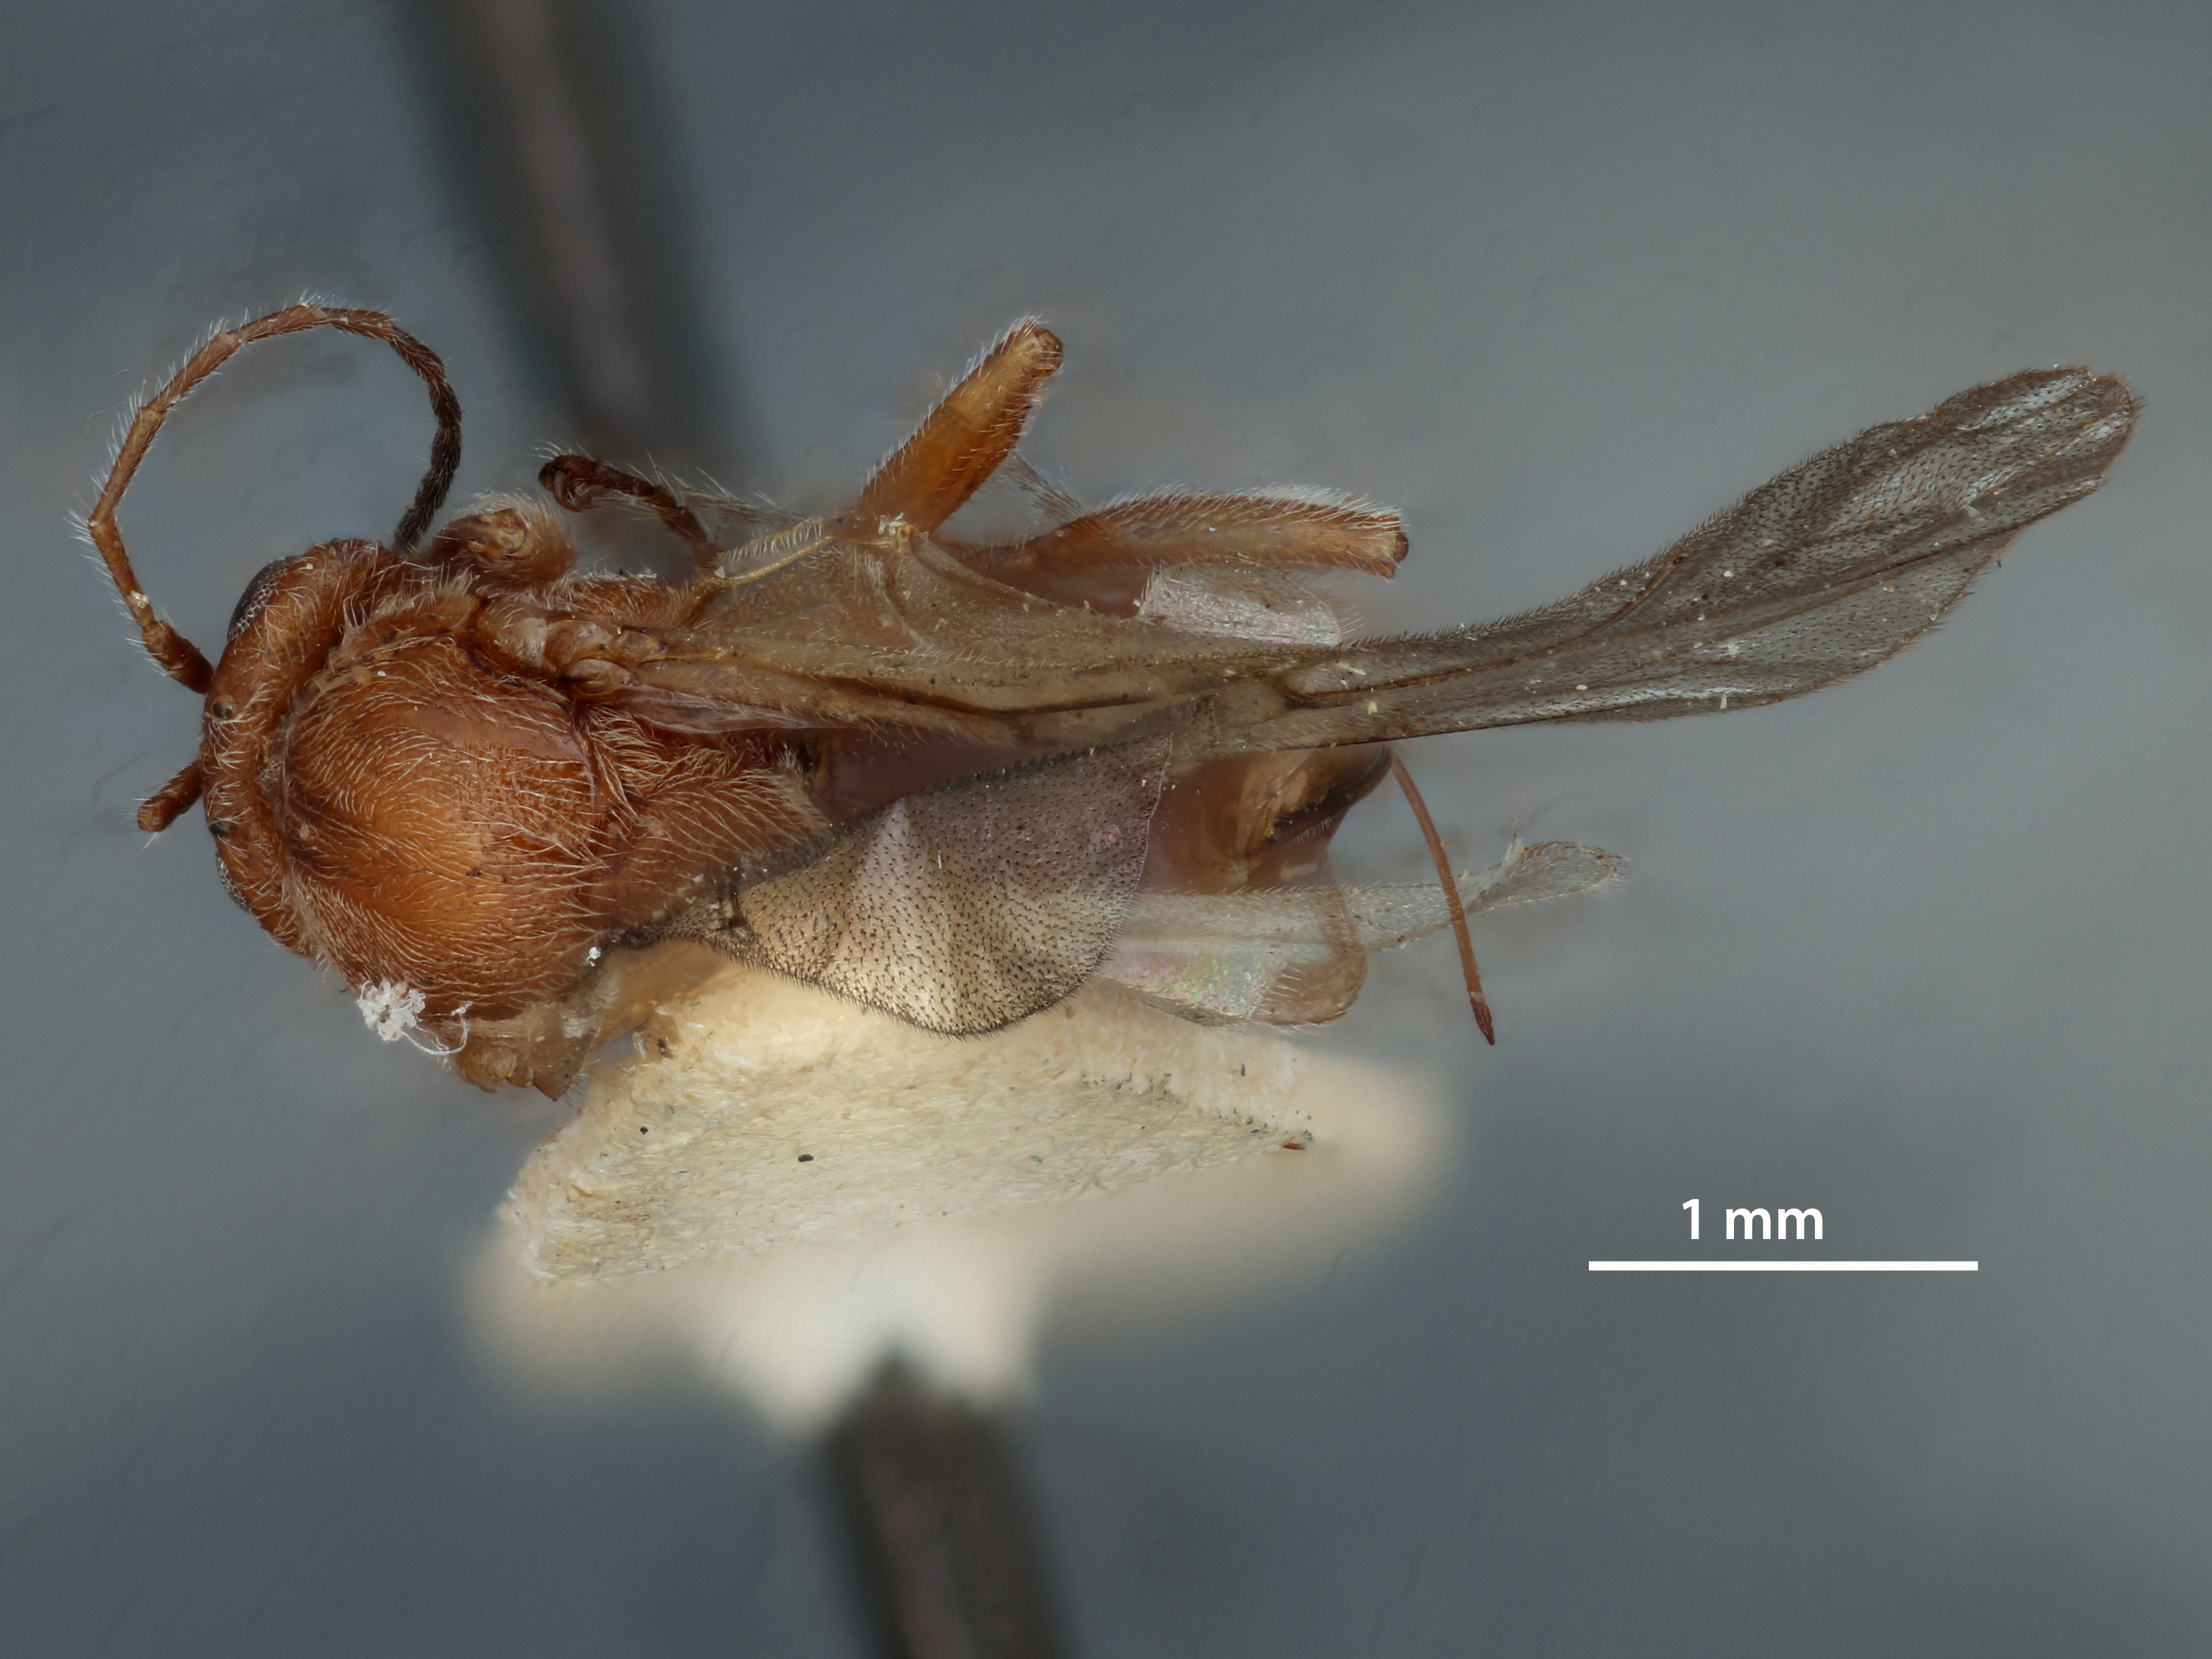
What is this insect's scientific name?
Disholcaspis mamillana
